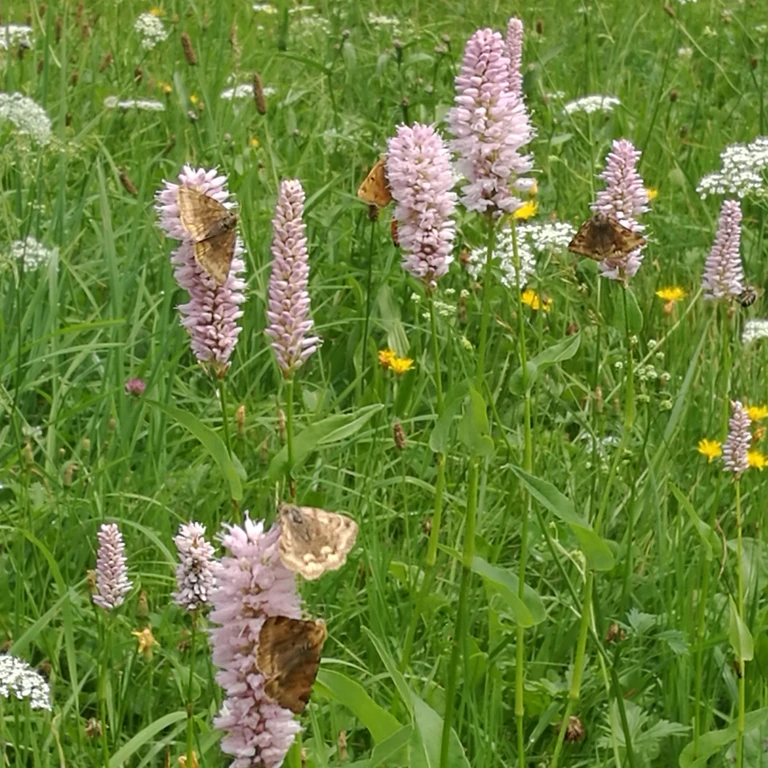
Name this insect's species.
Euclidia glyphica
